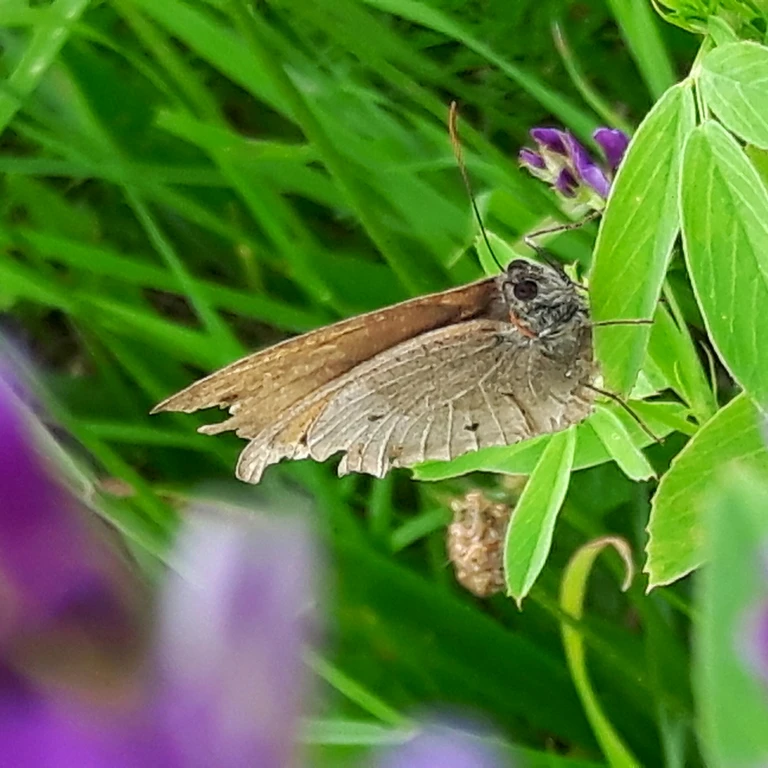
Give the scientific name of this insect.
Maniola jurtina
